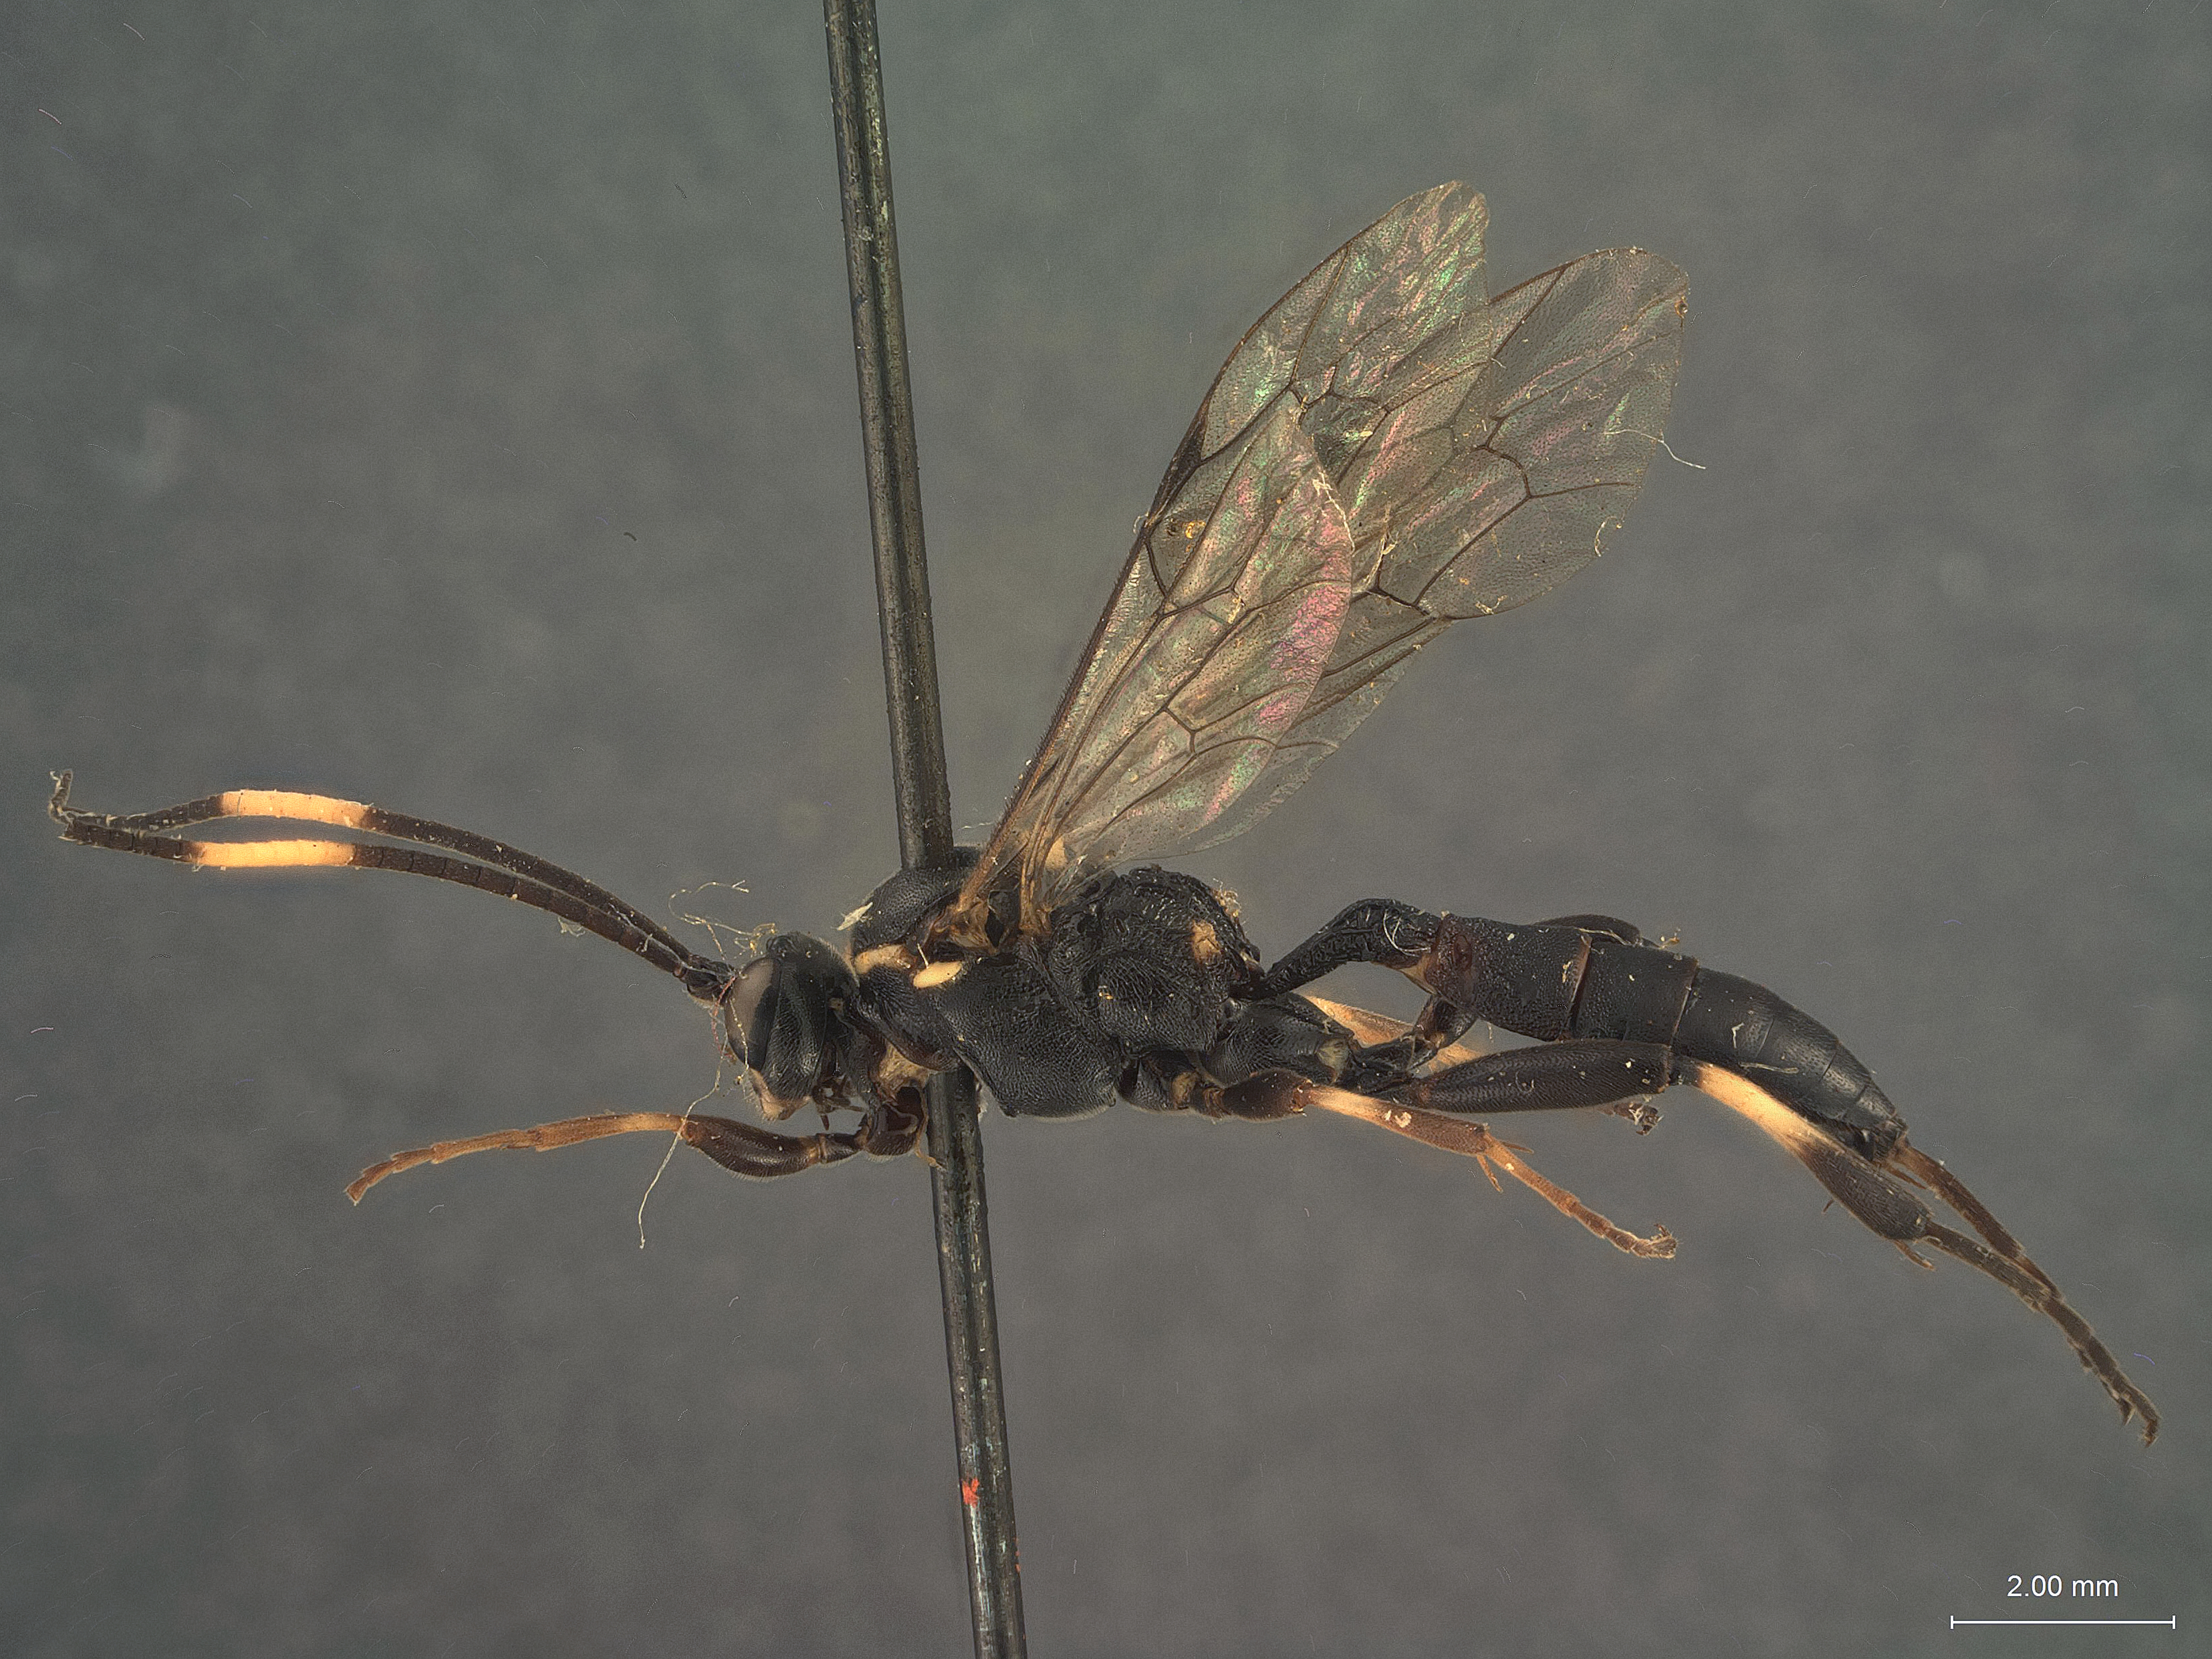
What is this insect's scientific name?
Platylabus pseudhistrio
